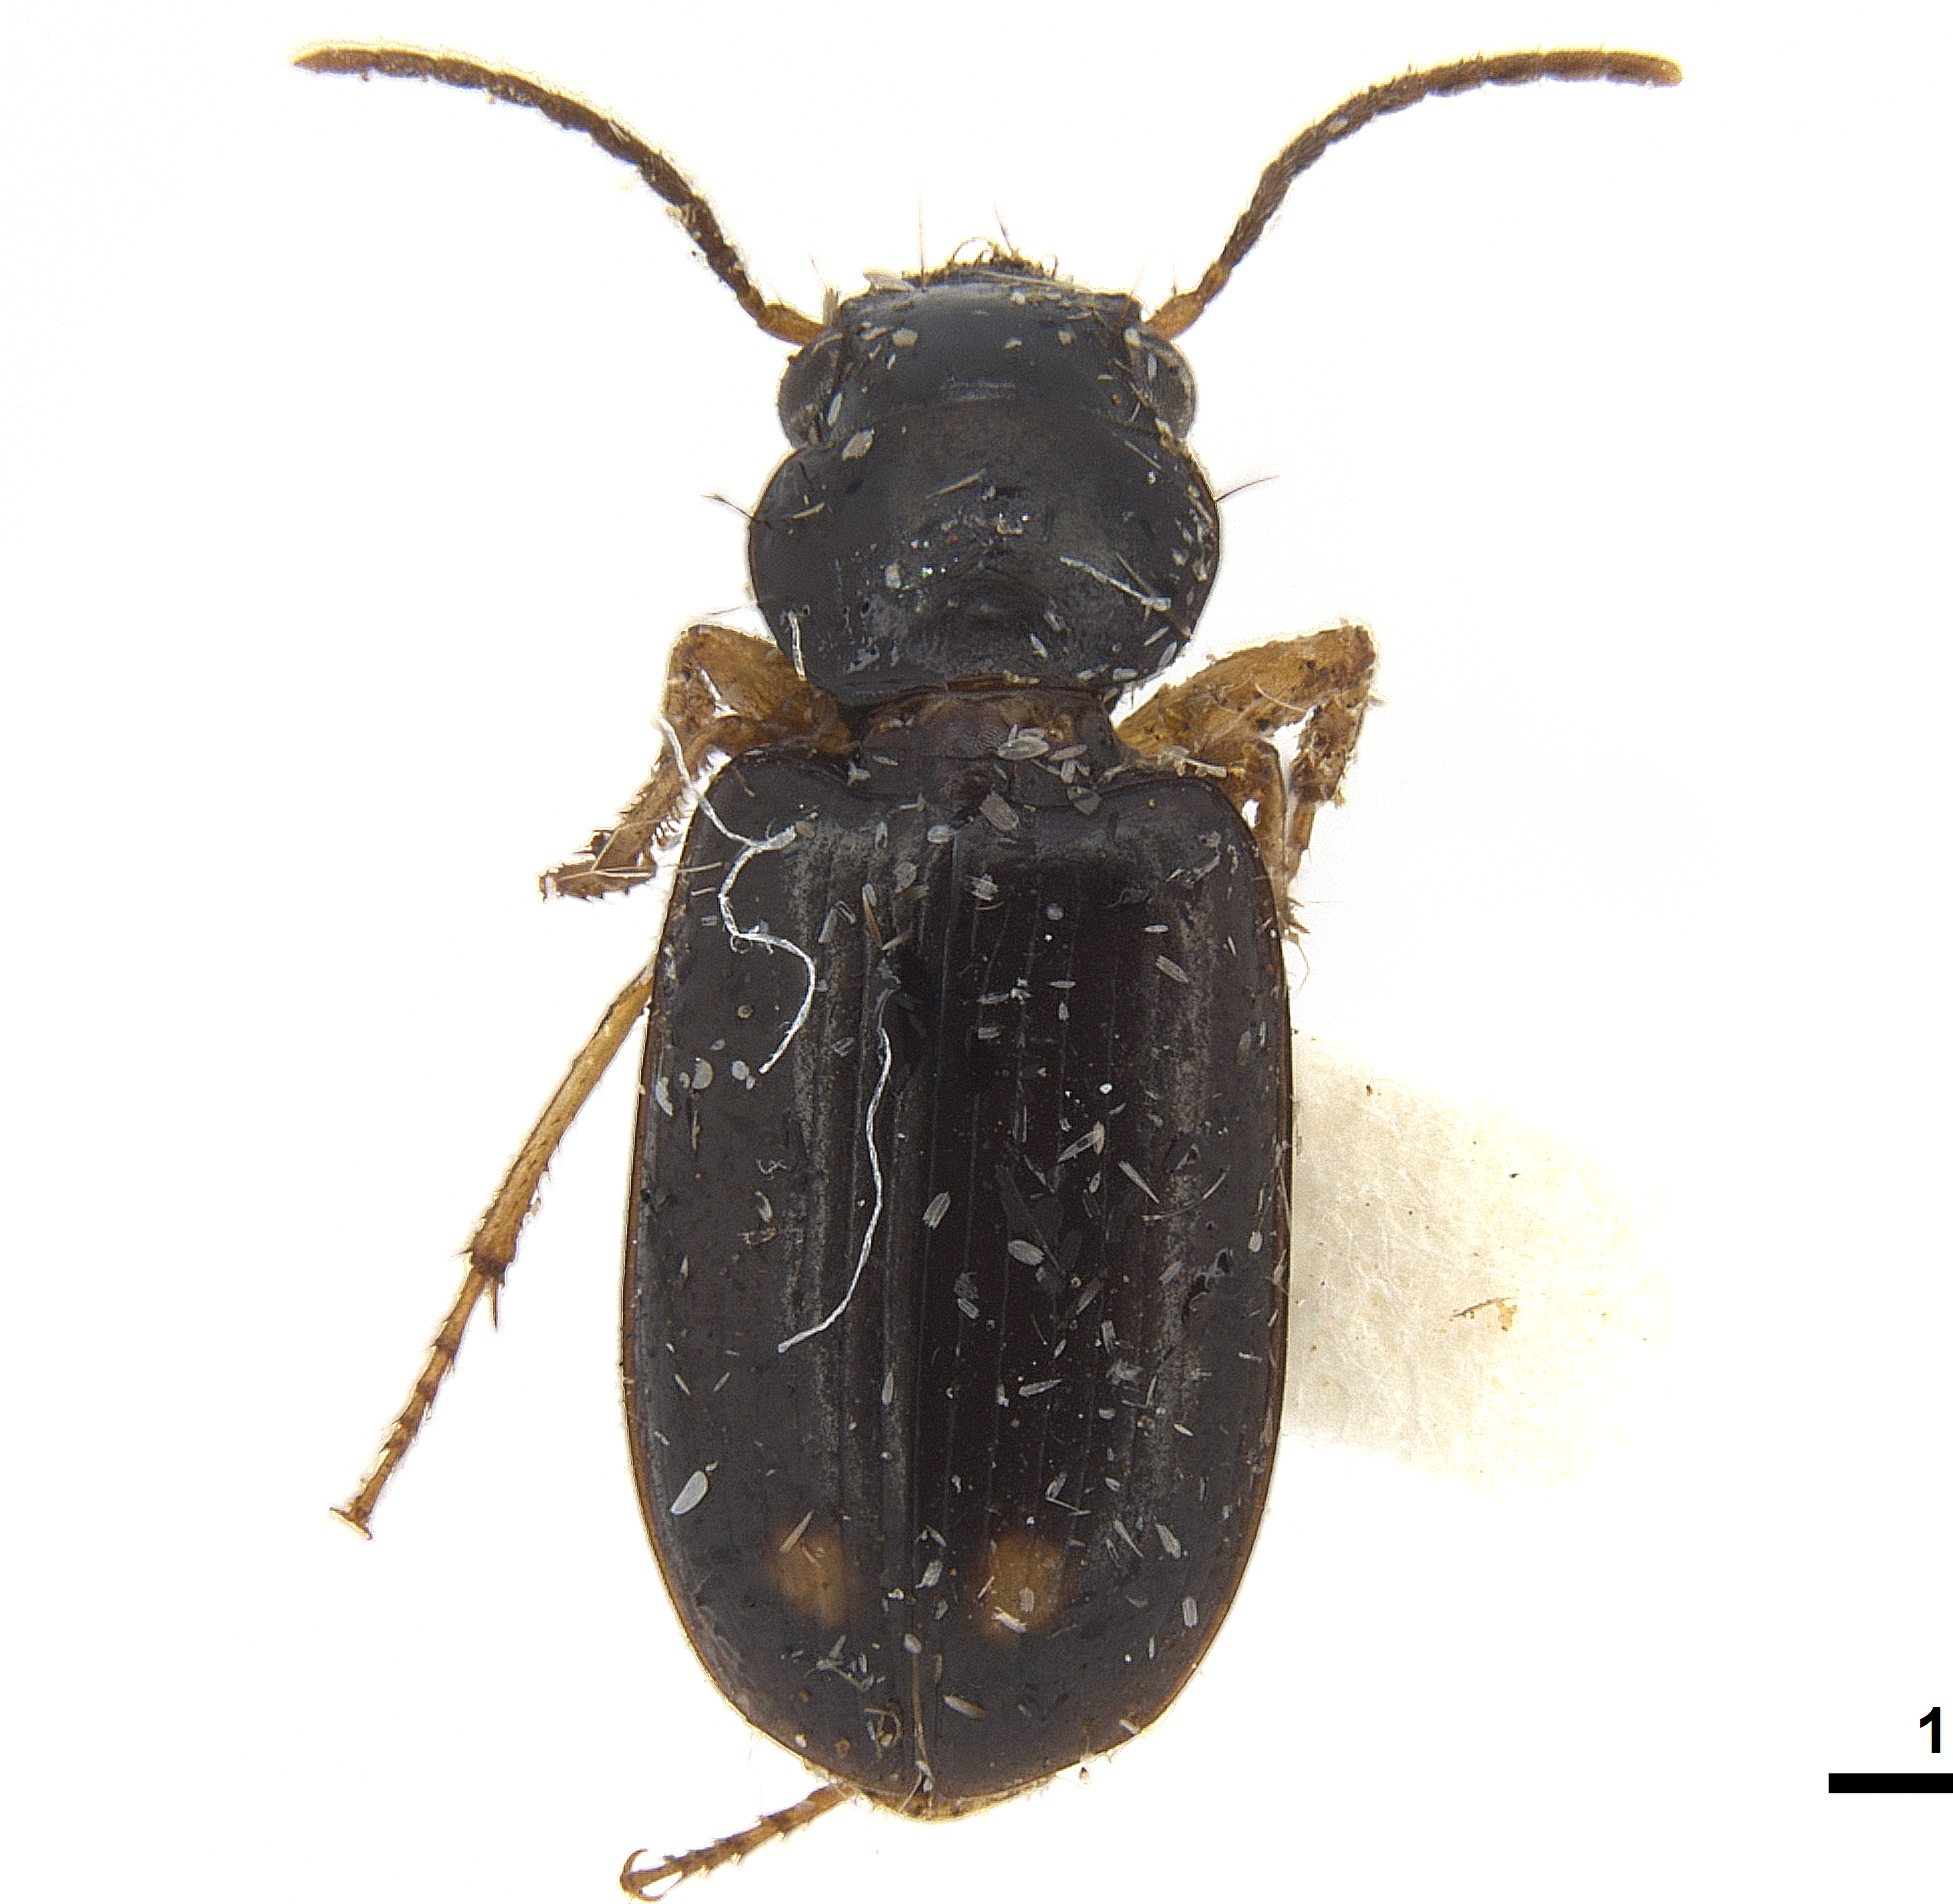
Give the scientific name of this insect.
Amblystomus vulneratus (also Amblystomus biguttatus)
